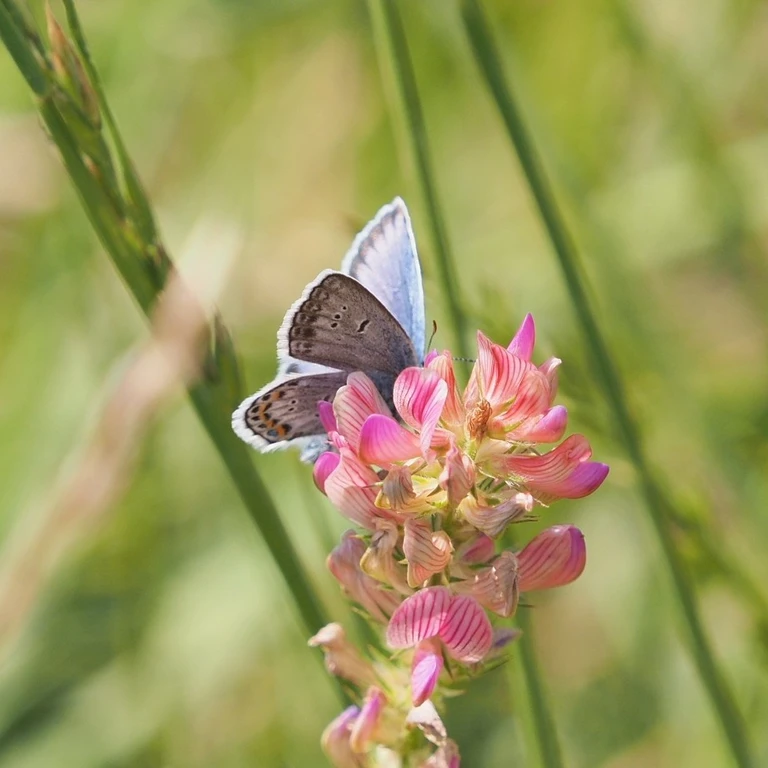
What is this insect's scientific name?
Plebejus argus
